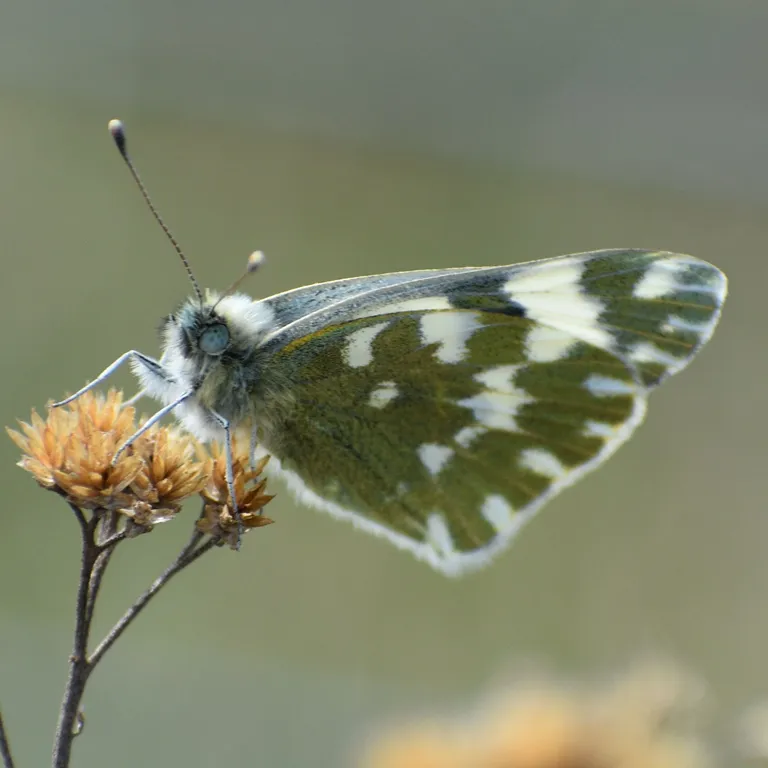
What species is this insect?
Pontia edusa
